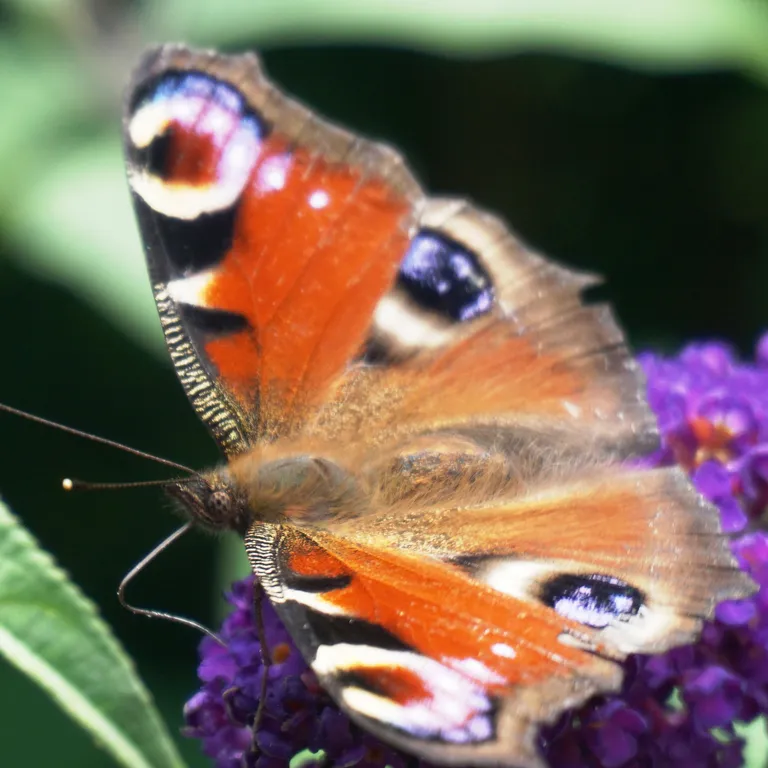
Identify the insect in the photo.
Aglais io
